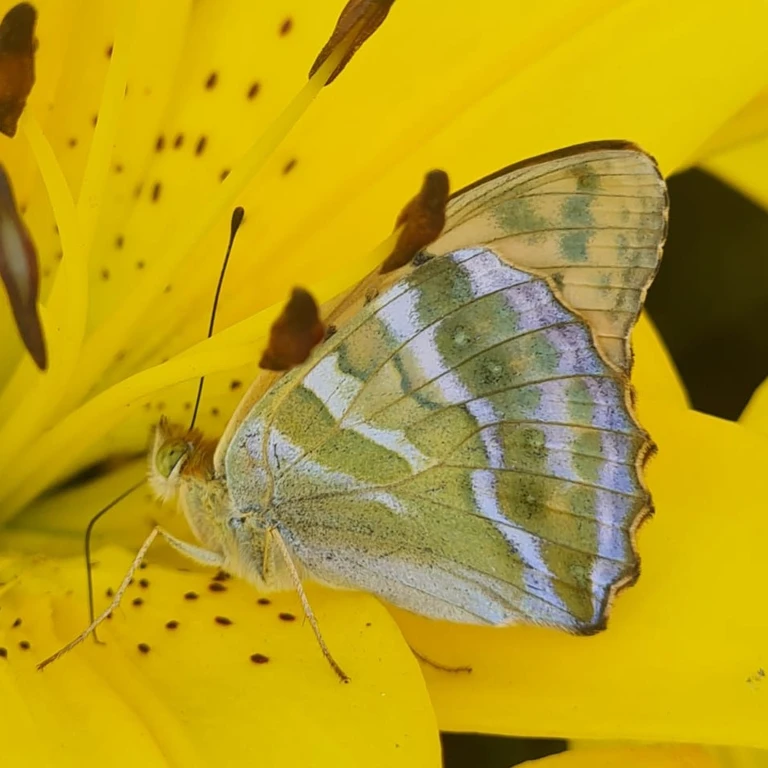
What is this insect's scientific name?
Argynnis paphia
